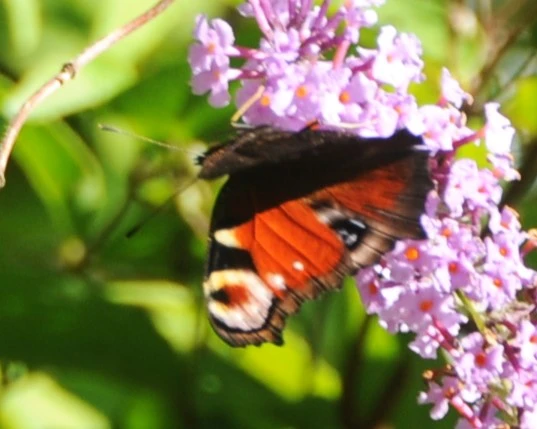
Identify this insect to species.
Aglais io
